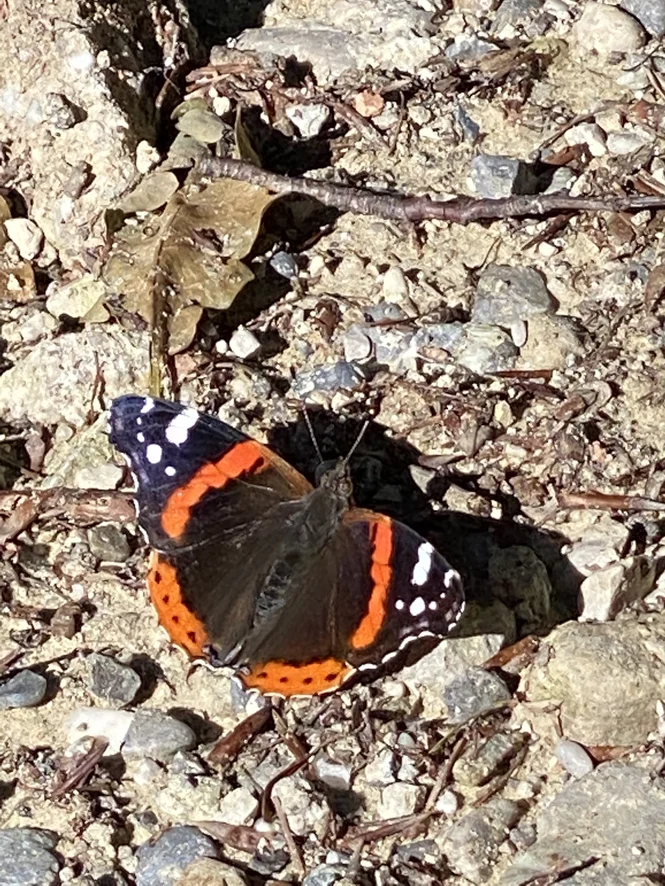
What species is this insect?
Vanessa atalanta
